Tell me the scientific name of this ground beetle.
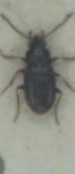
Bembidion guttula
